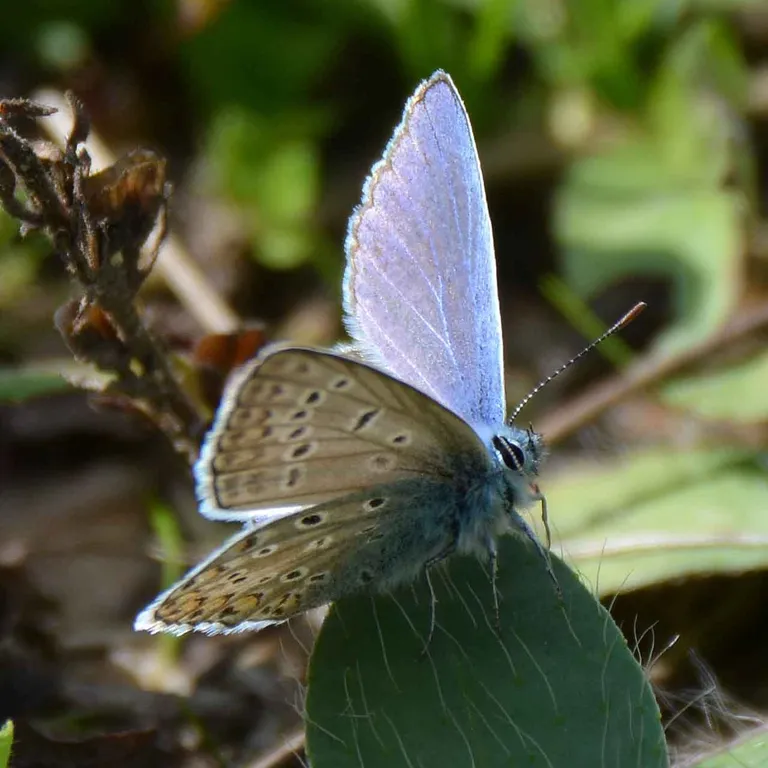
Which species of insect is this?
Polyommatus icarus
